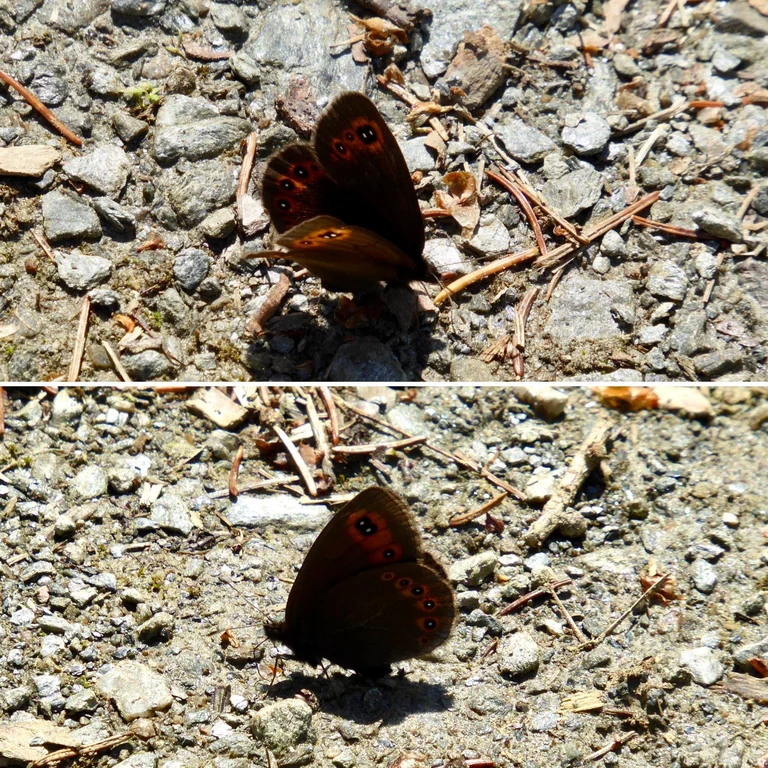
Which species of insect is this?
Erebia medusa
